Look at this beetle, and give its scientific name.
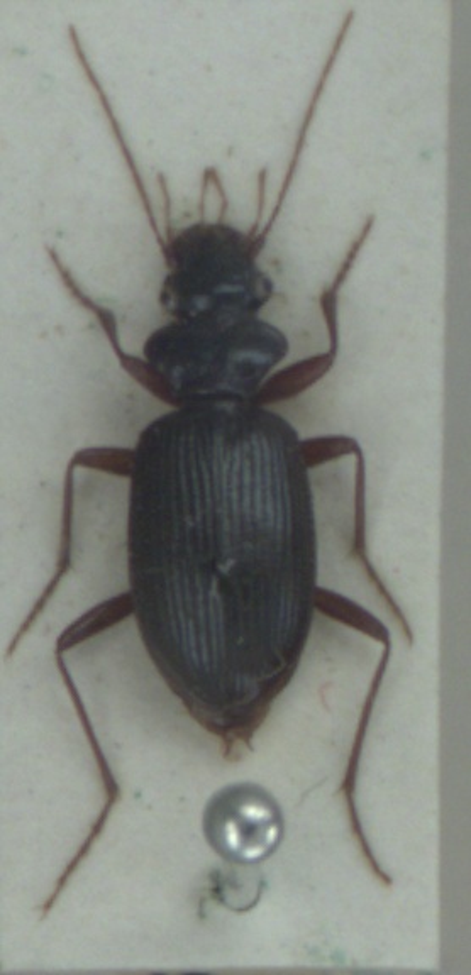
Leistus fulvibarbis
